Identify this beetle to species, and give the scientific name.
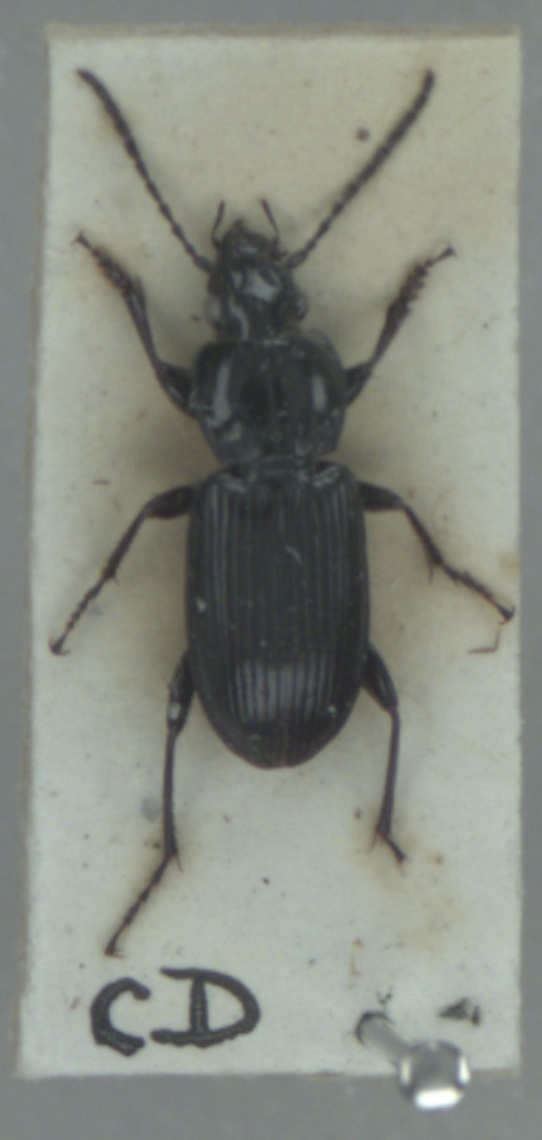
Pterostichus nigrita
